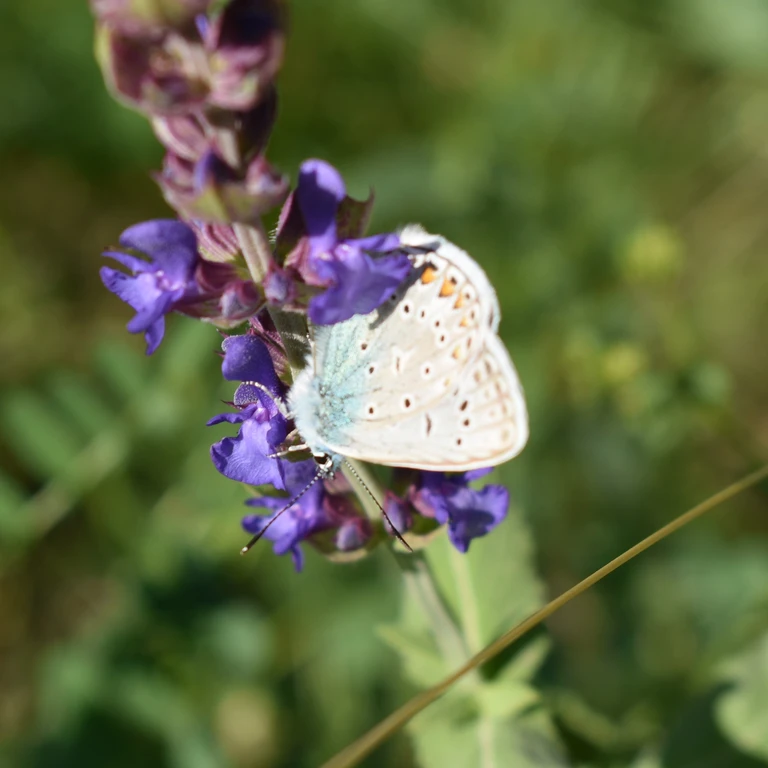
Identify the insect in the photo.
Polyommatus icarus
